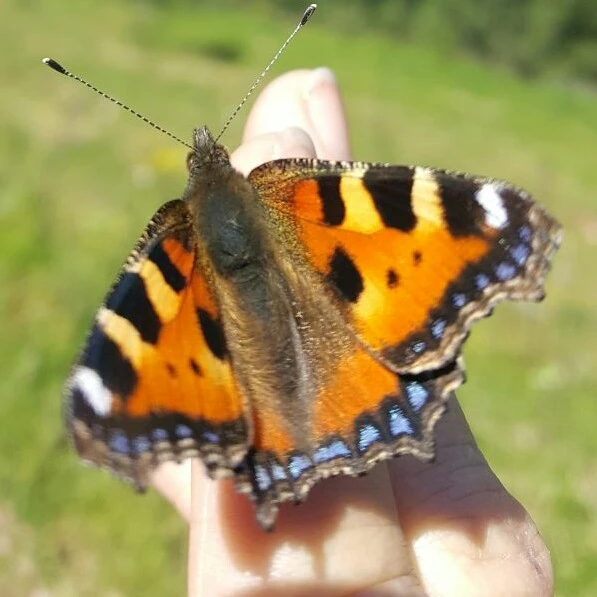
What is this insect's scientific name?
Aglais urticae
